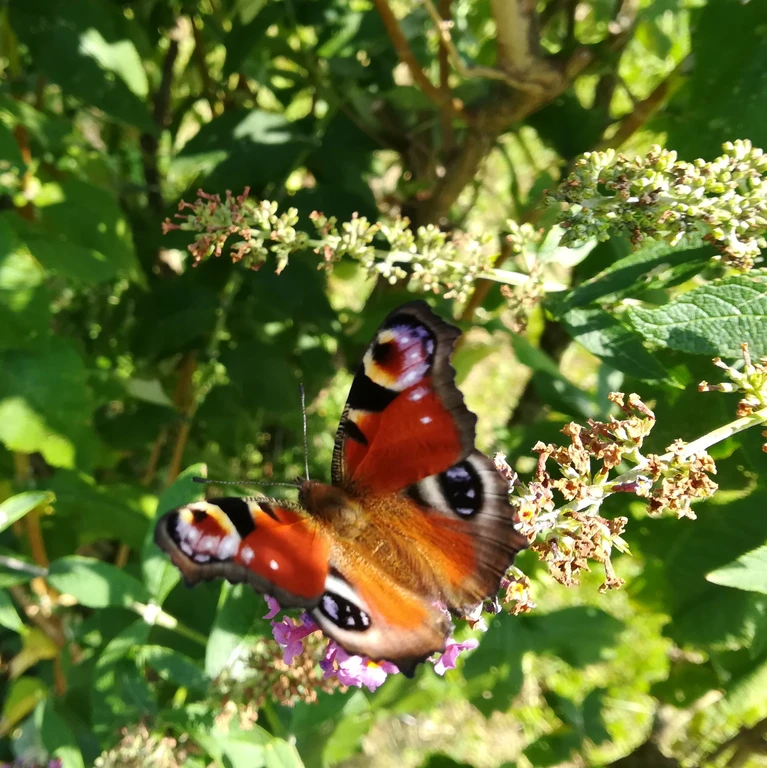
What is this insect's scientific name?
Aglais io
